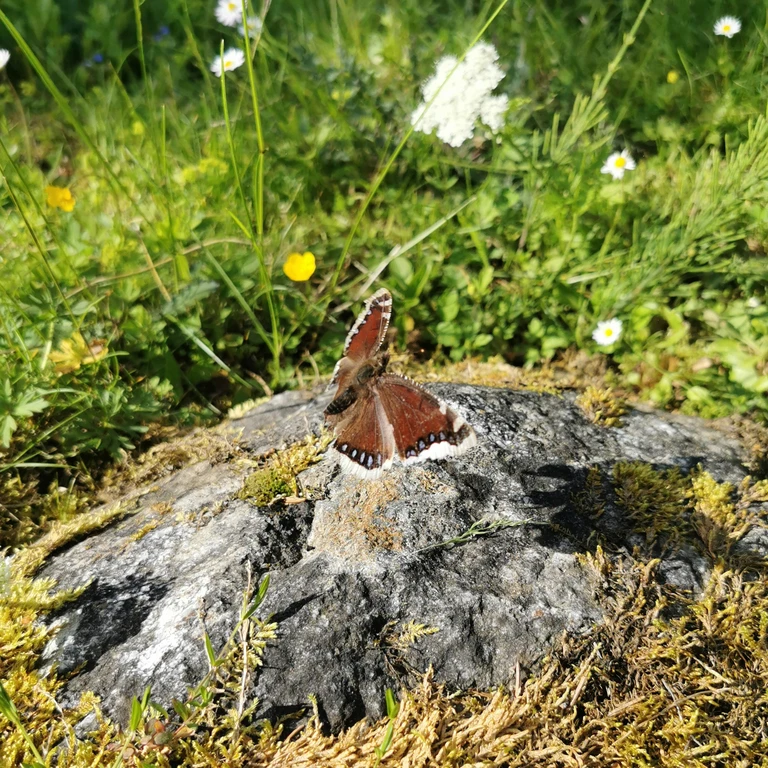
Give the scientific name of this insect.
Nymphalis antiopa
